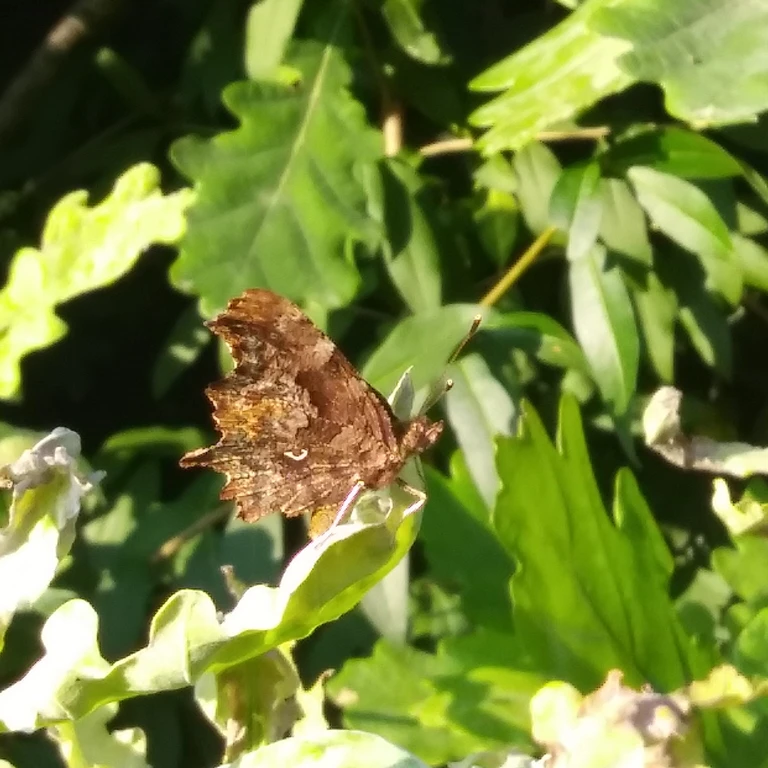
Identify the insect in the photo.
Polygonia c-album
